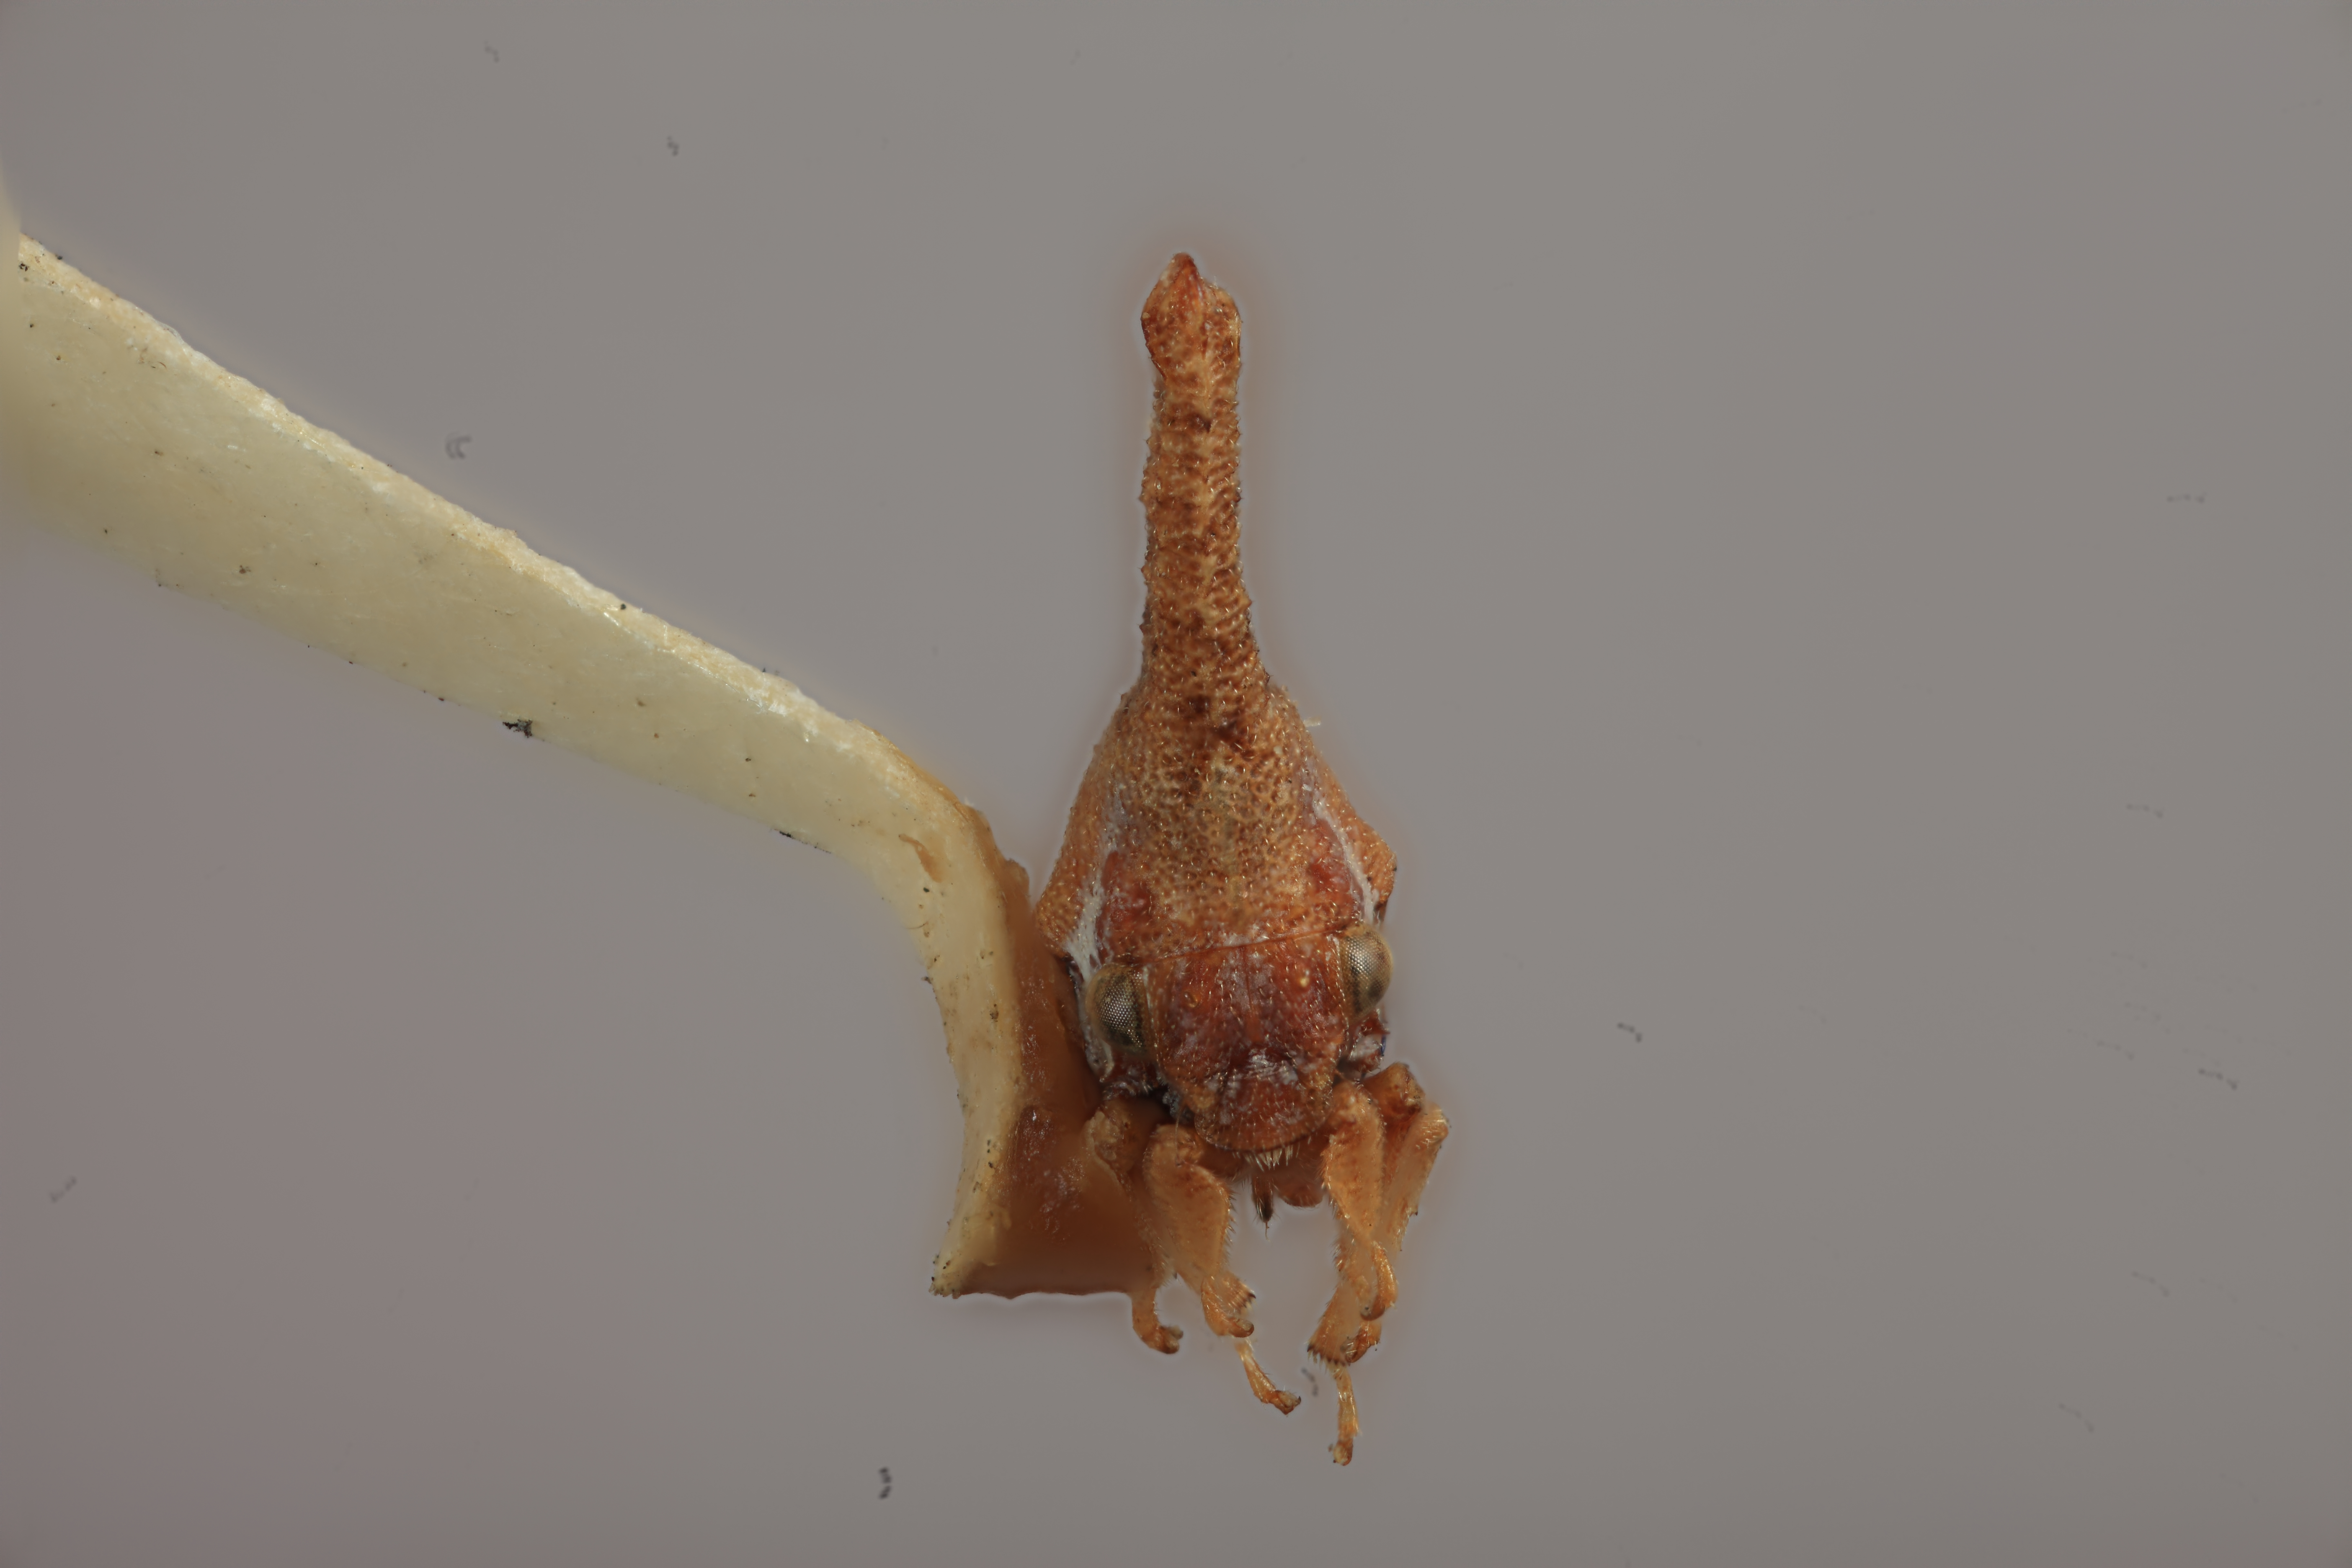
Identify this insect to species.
Philya lowryi
